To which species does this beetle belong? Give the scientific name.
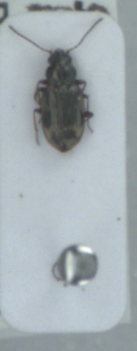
Bembidion semipunctatum
